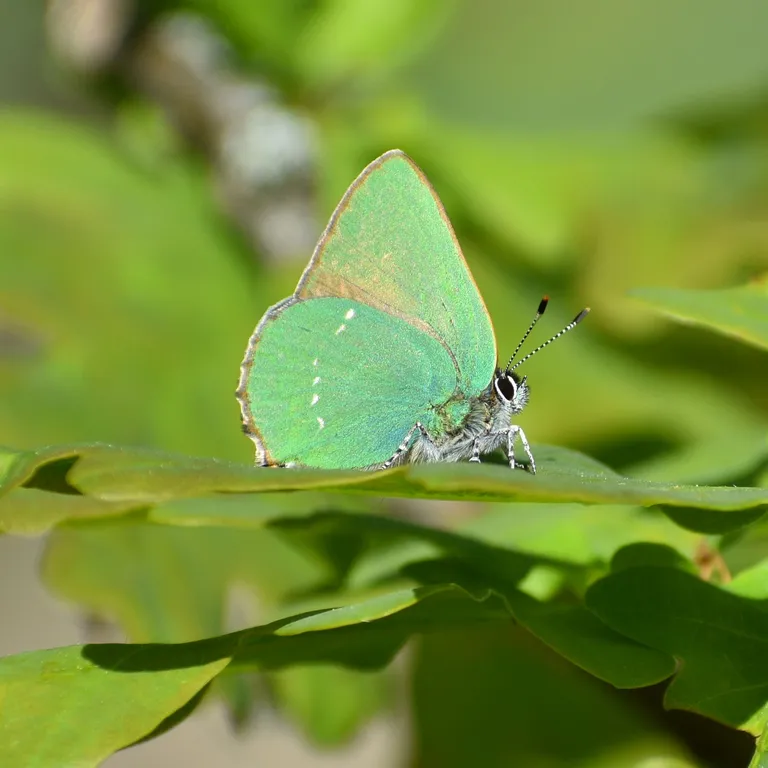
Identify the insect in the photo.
Callophrys rubi
